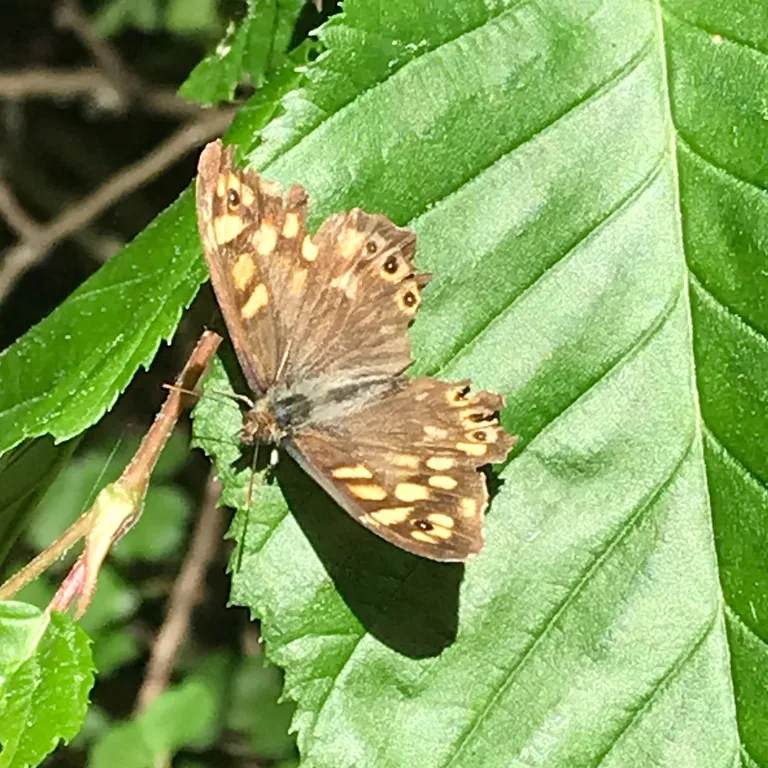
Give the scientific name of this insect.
Pararge aegeria
